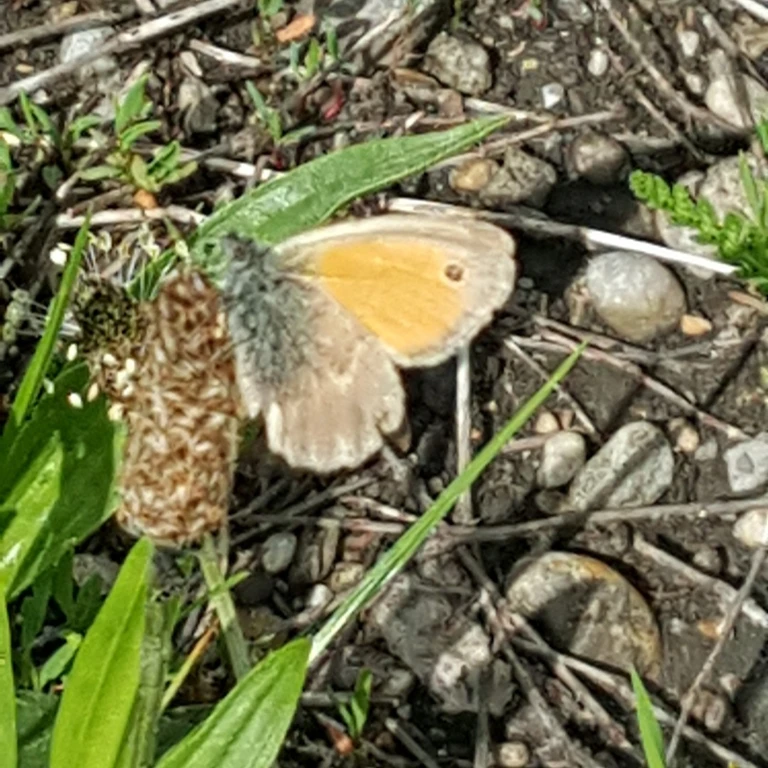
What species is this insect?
Coenonympha pamphilus
